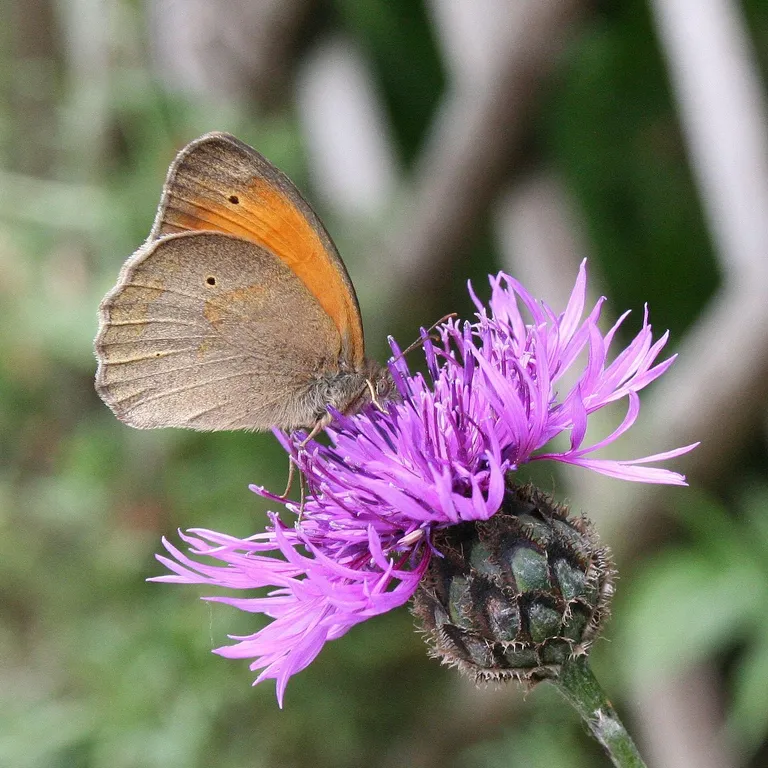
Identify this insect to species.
Maniola jurtina
